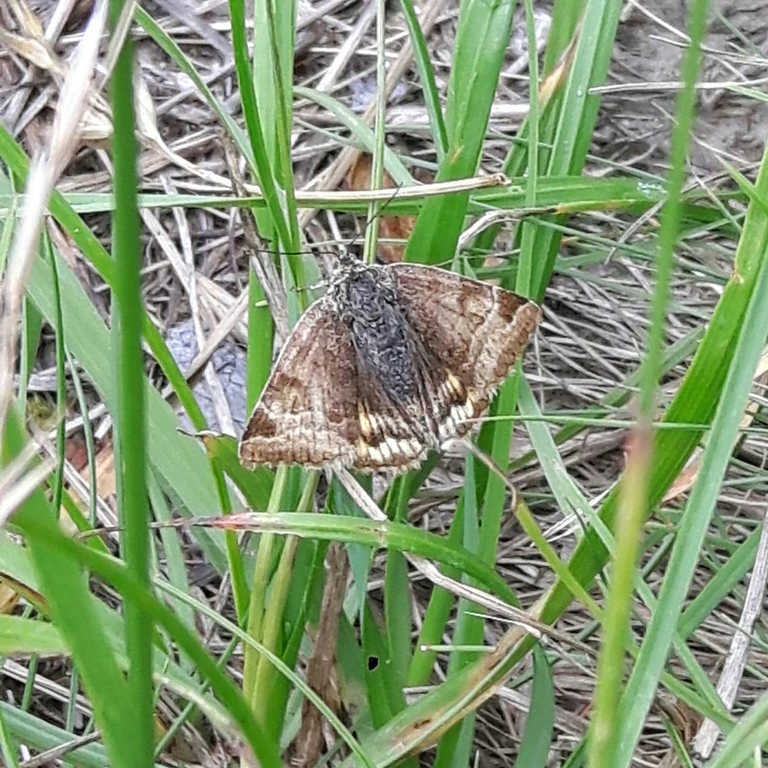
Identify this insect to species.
Euclidia glyphica
